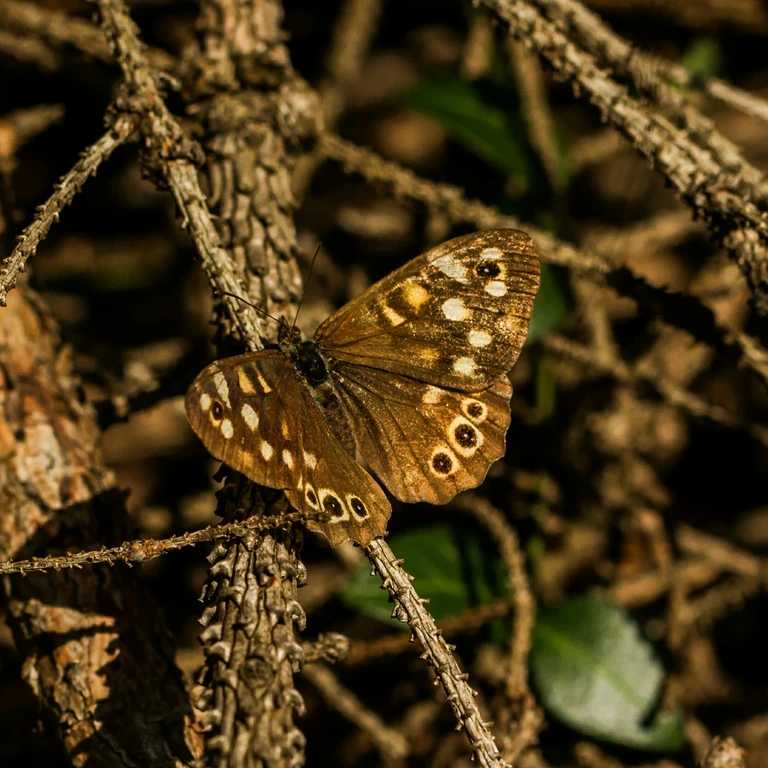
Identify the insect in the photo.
Pararge aegeria
